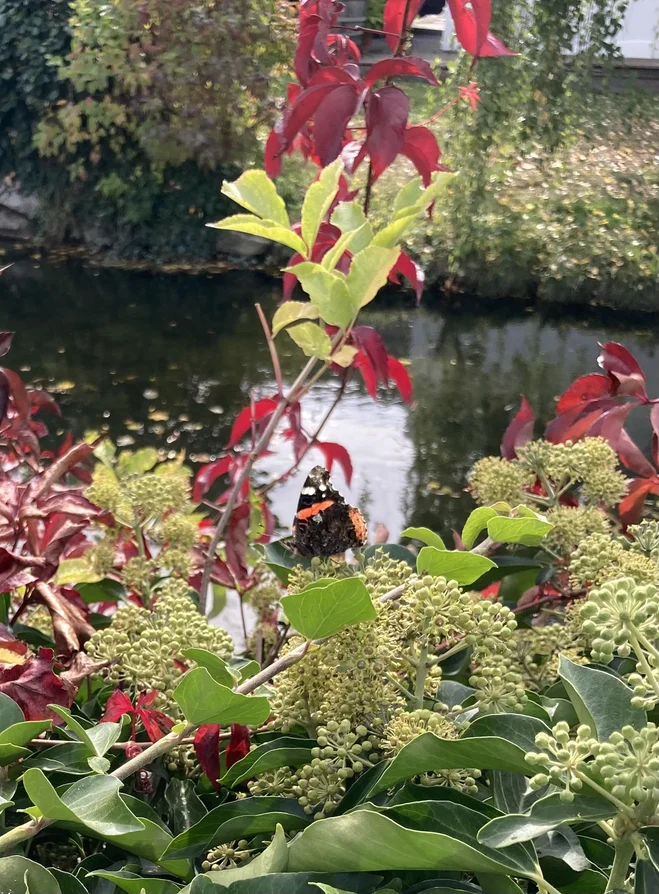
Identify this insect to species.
Vanessa atalanta
